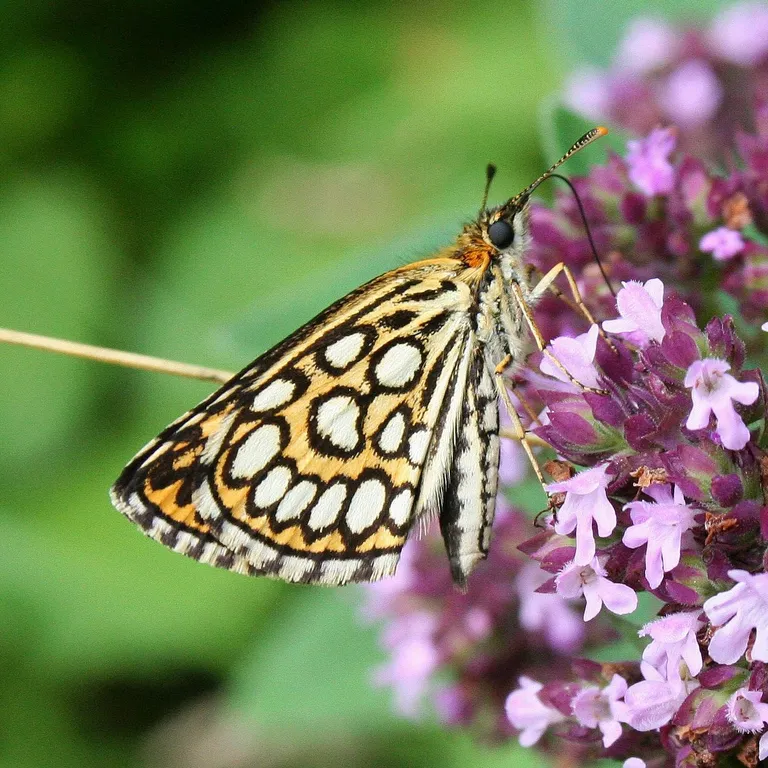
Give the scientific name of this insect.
Heteropterus morpheus
